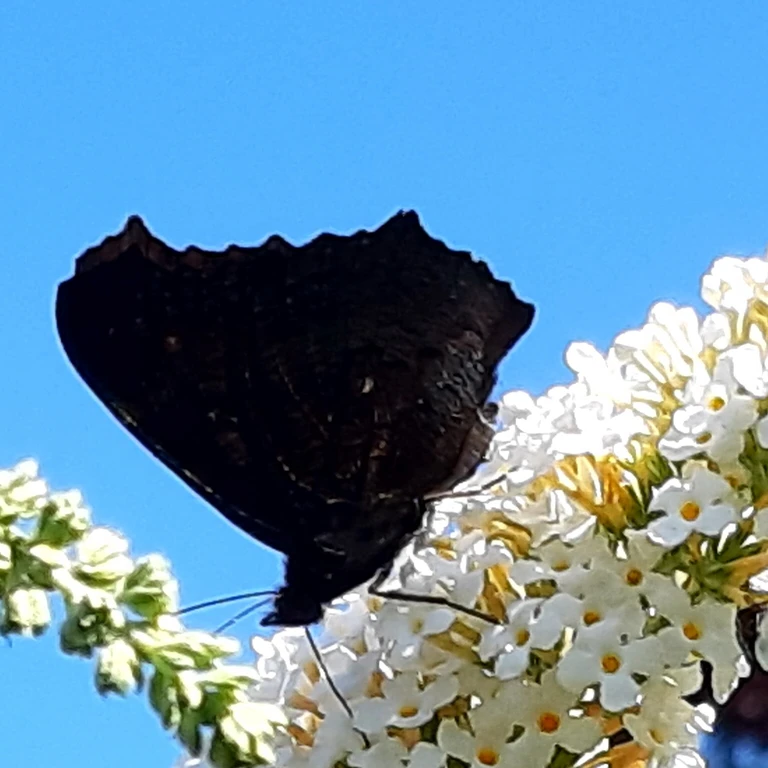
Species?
Aglais io
